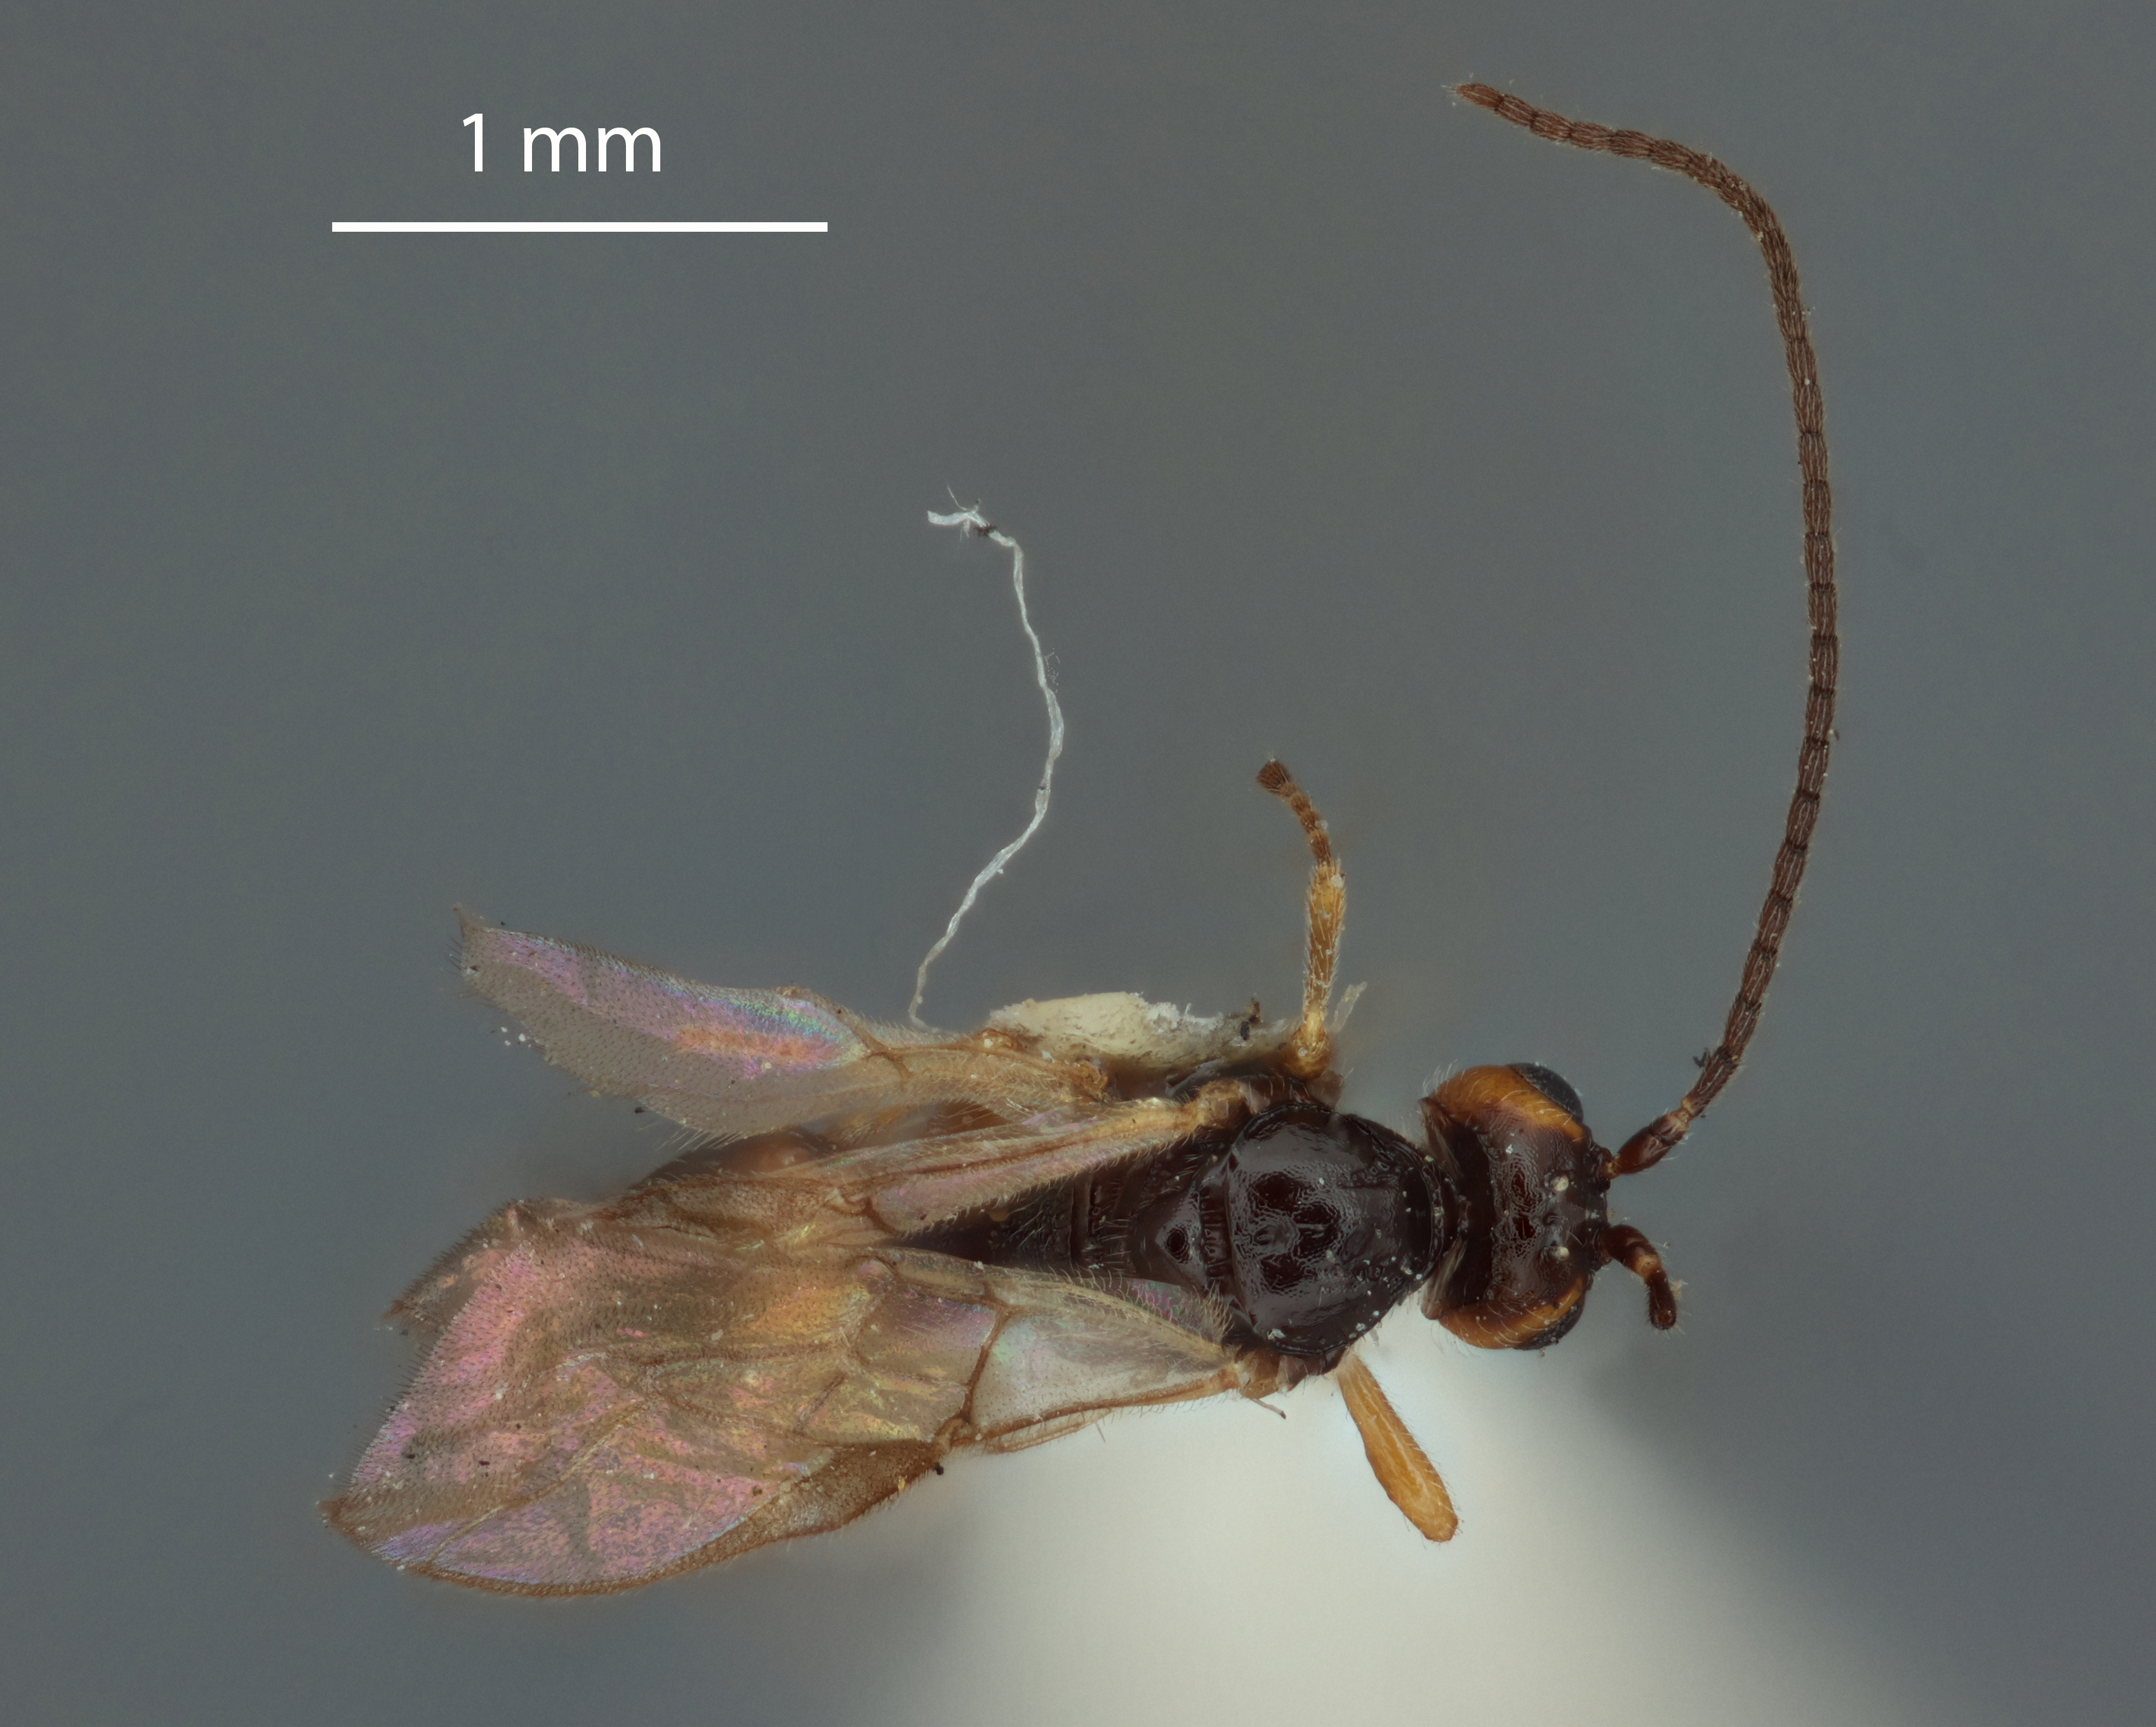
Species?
Neopius carinaticeps
